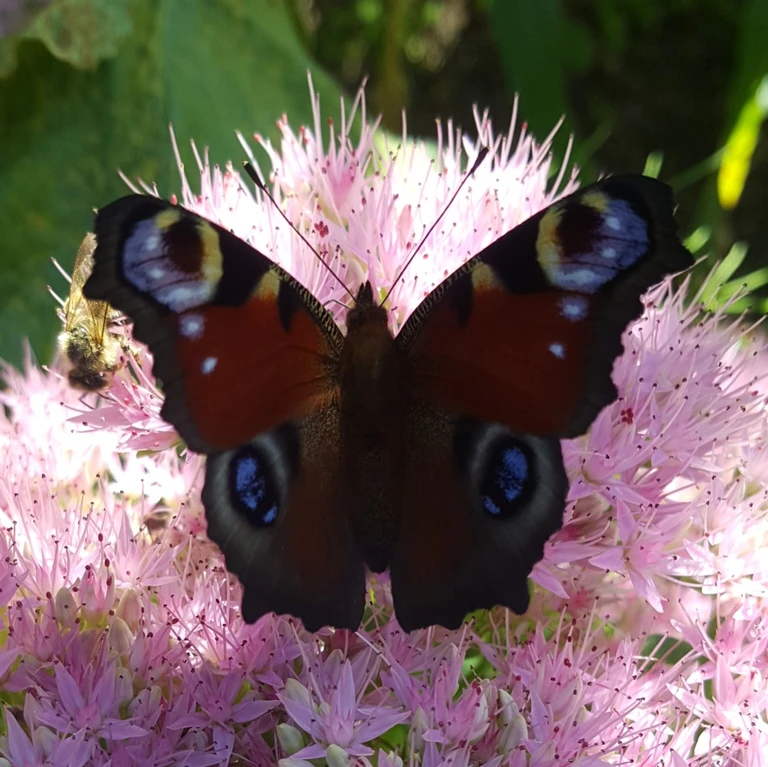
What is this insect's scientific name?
Aglais io
